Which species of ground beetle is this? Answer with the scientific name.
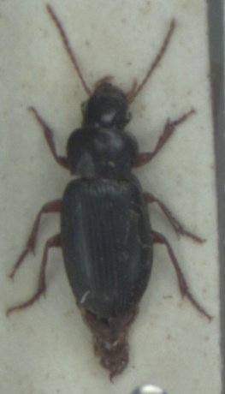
Ophonus rufibarbis
